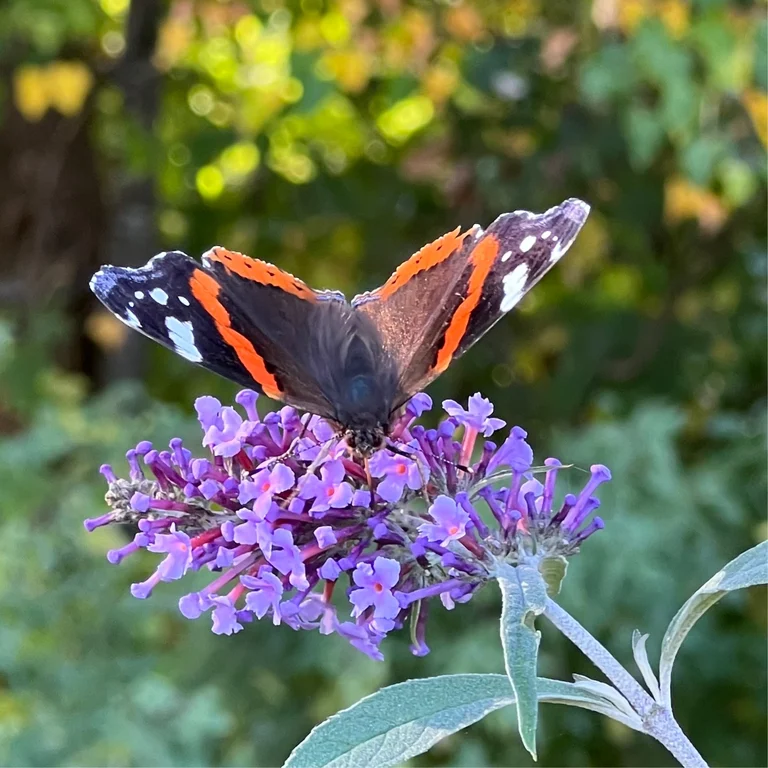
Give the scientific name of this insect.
Vanessa atalanta
